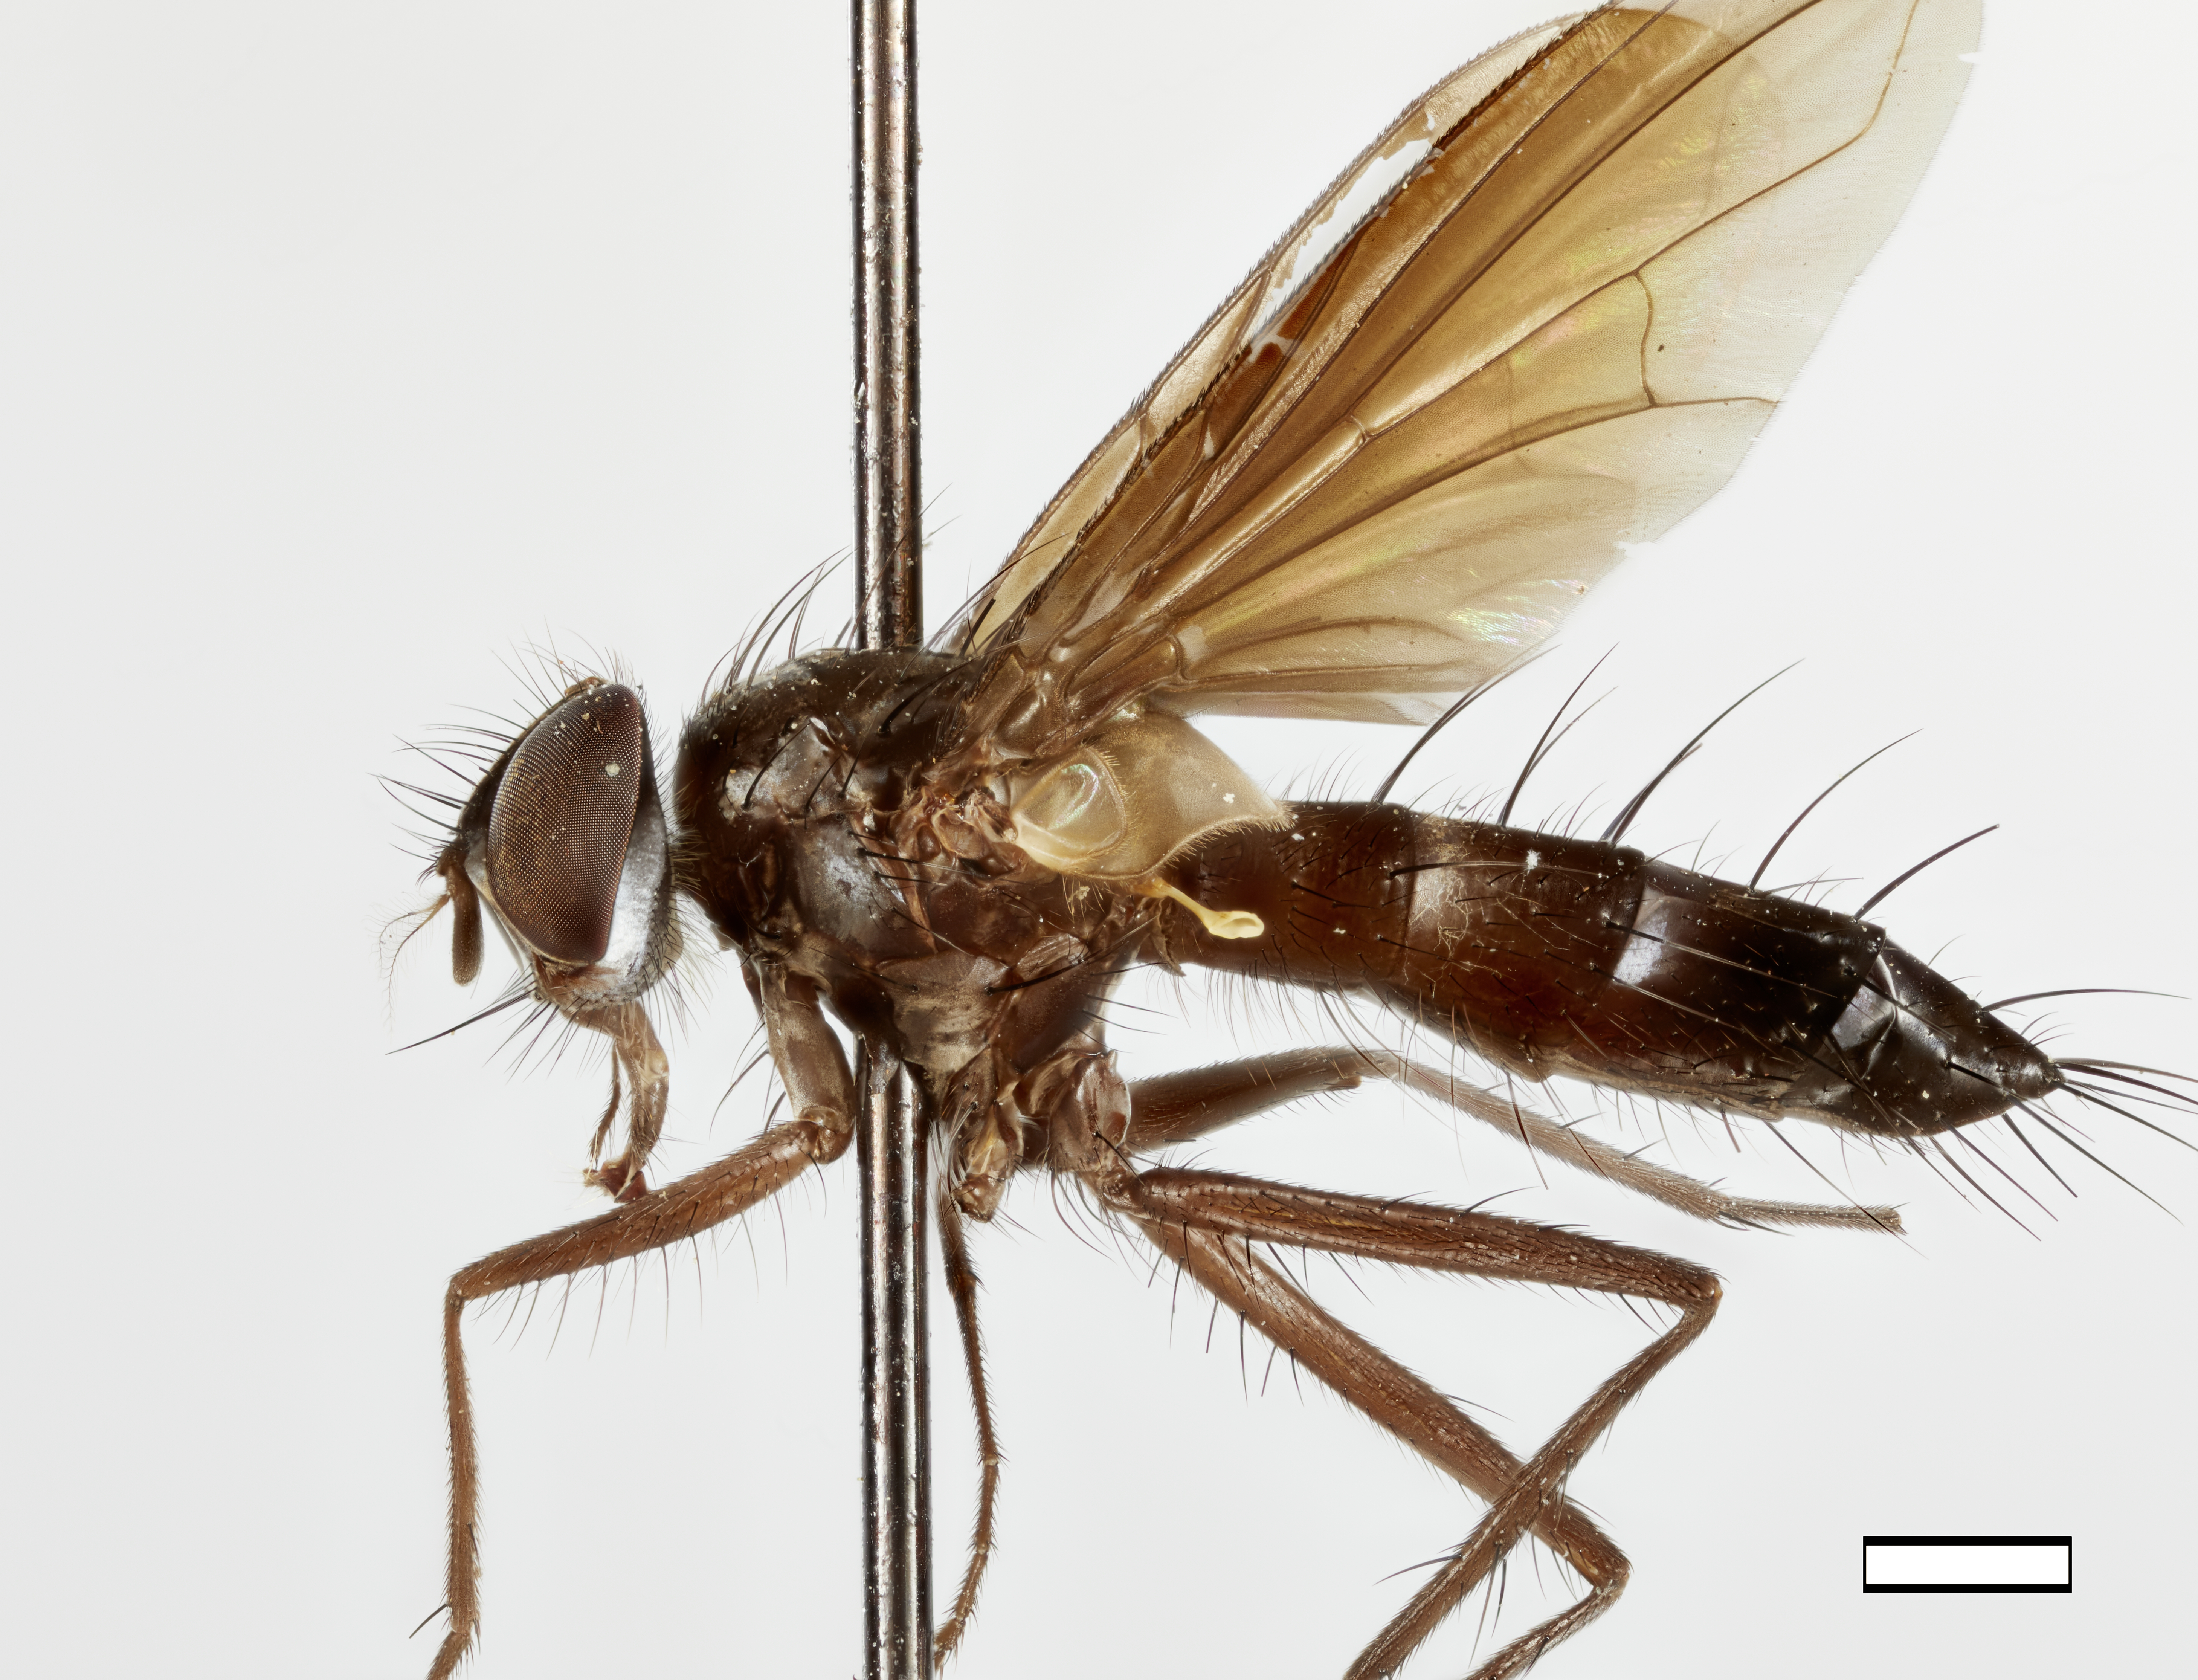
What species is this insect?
Eophyllophila filipes
